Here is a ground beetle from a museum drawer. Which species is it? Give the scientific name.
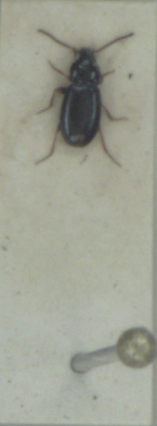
Bembidion obtusum
